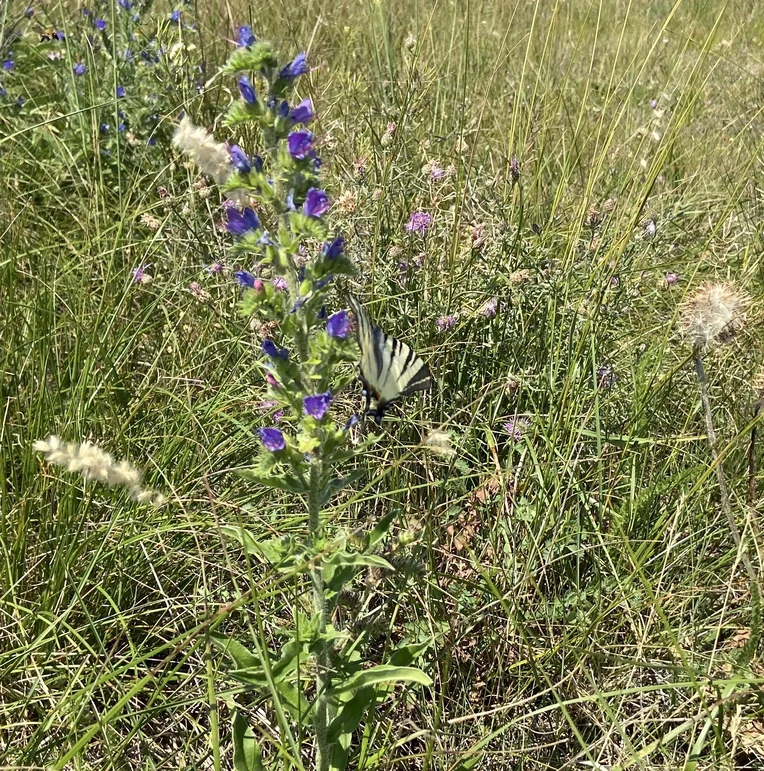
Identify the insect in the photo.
Iphiclides podalirius
